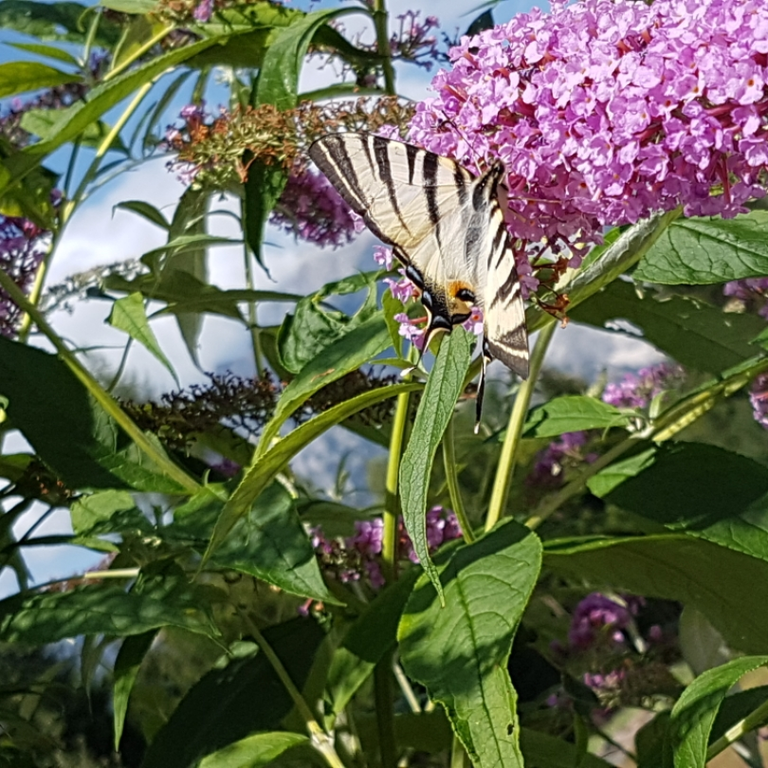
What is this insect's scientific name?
Iphiclides podalirius
